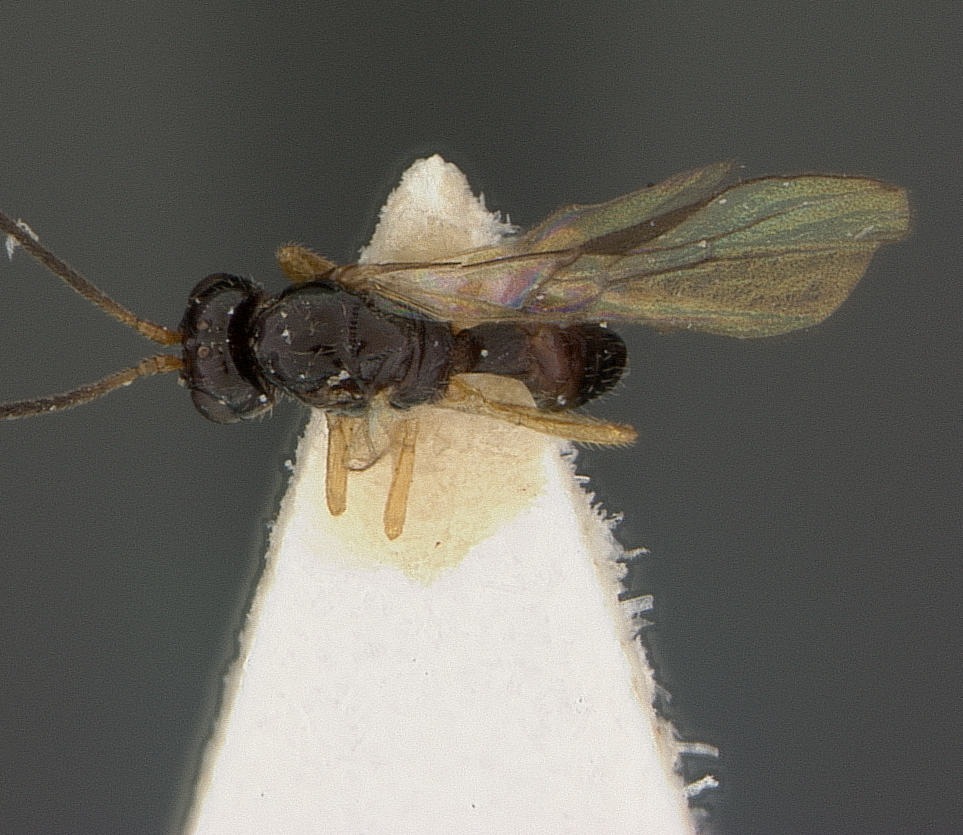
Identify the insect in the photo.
Opius anthriscoidis
